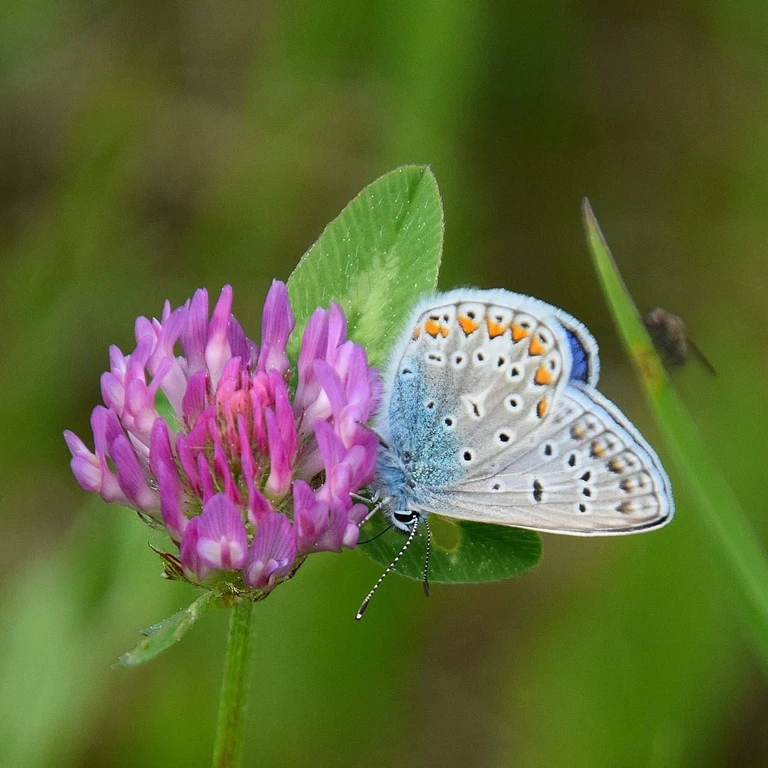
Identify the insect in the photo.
Polyommatus icarus
